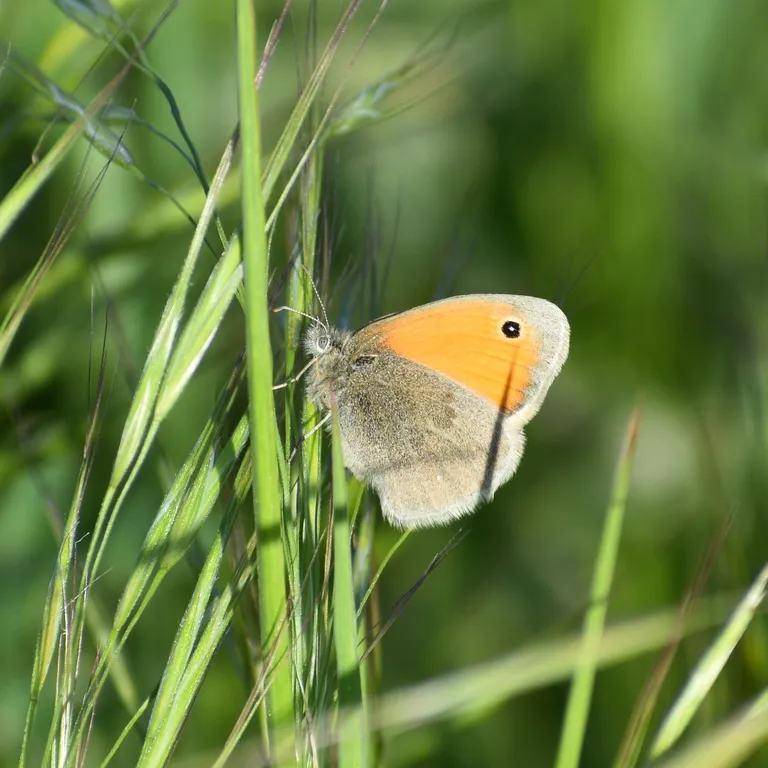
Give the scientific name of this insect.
Coenonympha pamphilus
